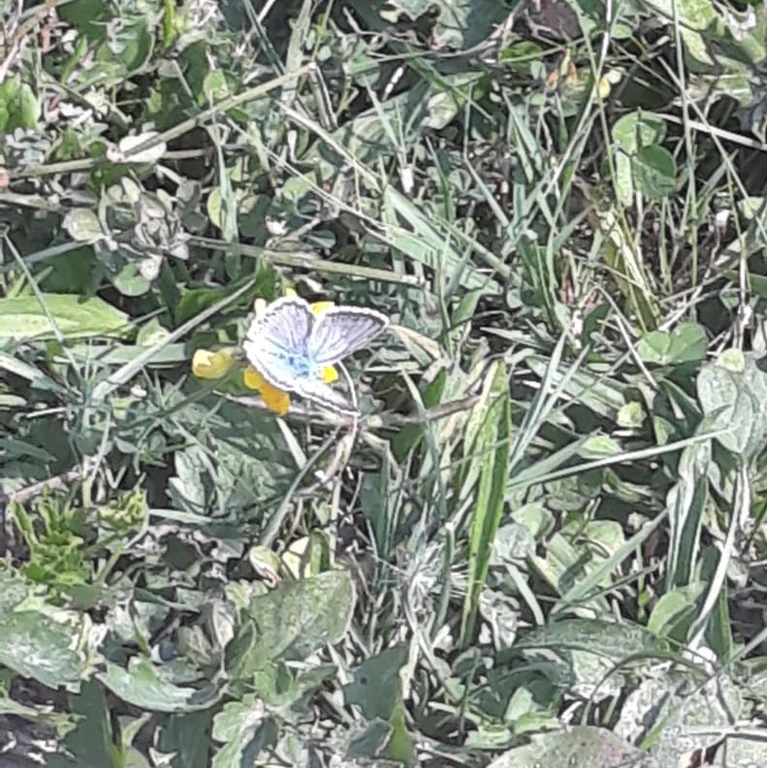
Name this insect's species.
Lysandra coridon
